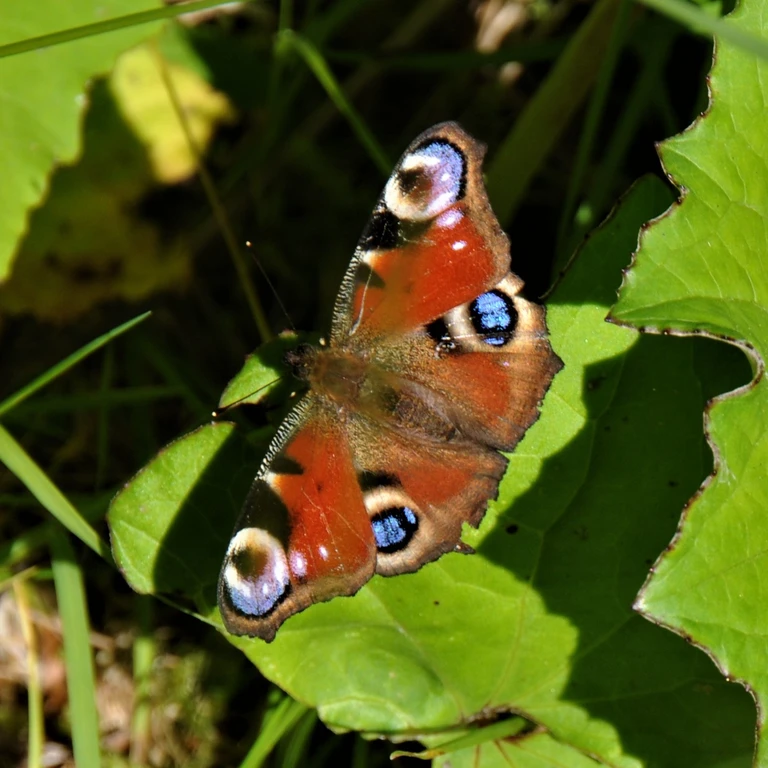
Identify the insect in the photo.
Aglais io
